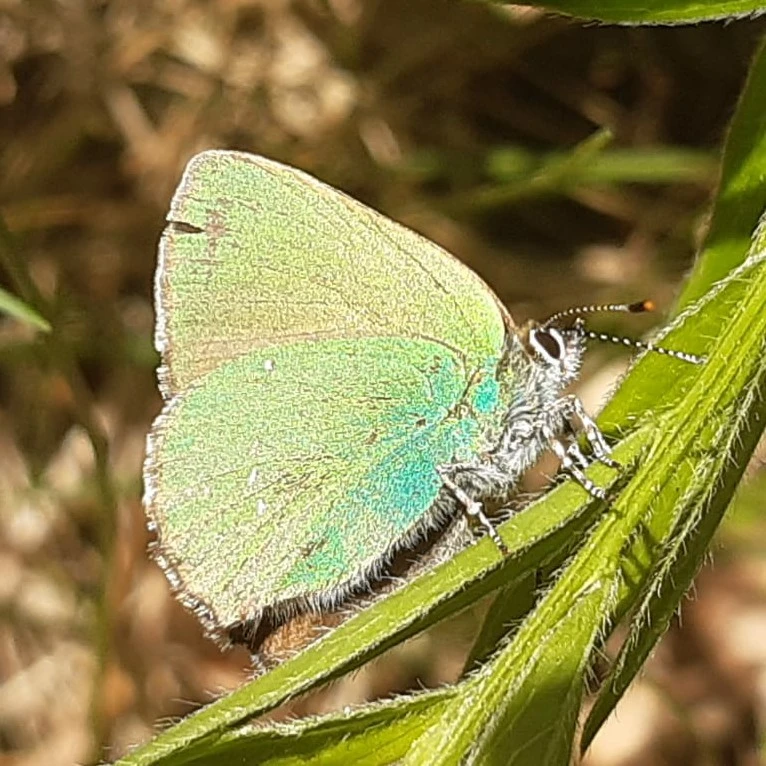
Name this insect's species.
Callophrys rubi
